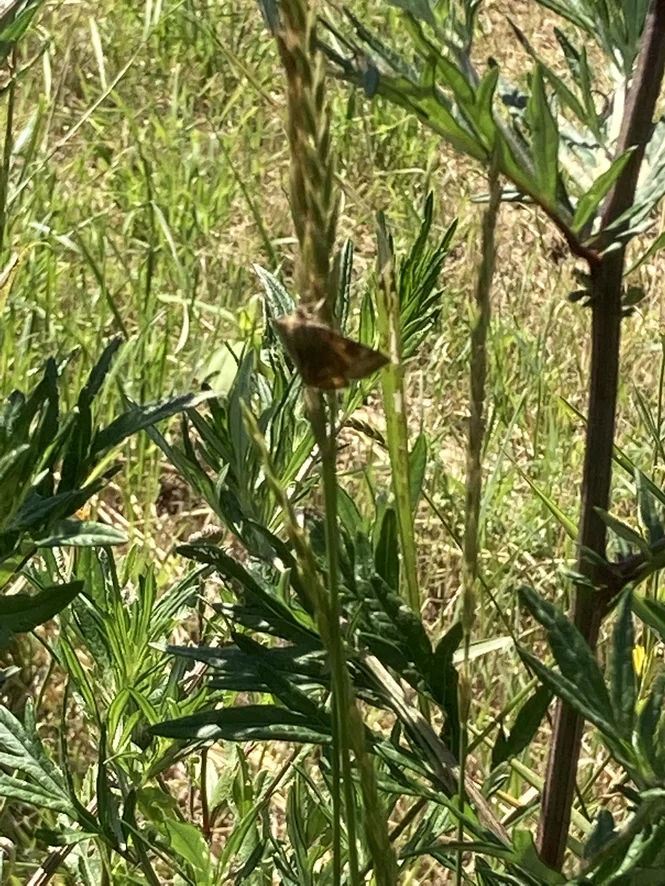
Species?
Euclidia glyphica
